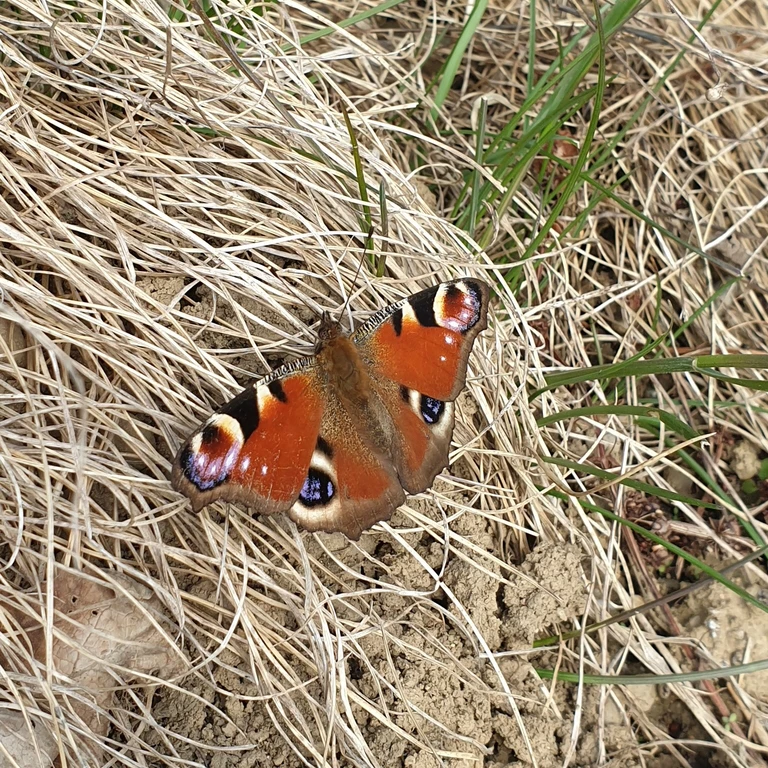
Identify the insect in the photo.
Aglais io
